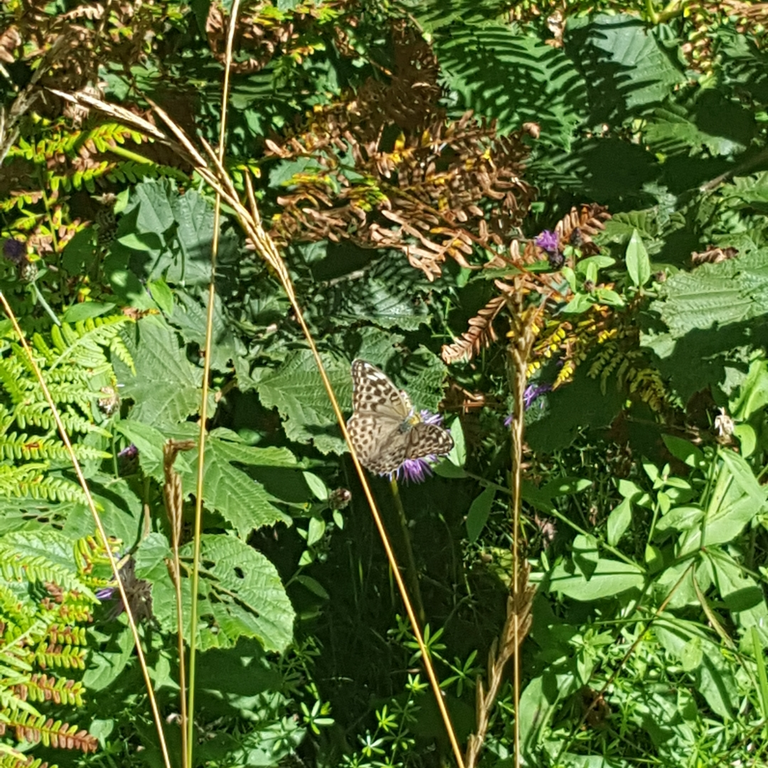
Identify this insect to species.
Argynnis paphia
